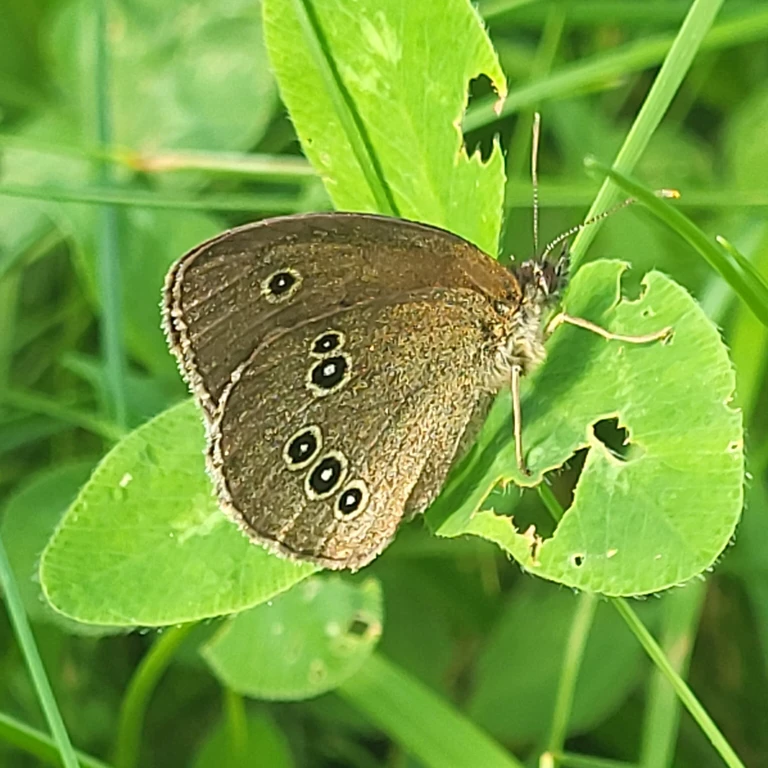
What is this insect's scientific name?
Aphantopus hyperantus
